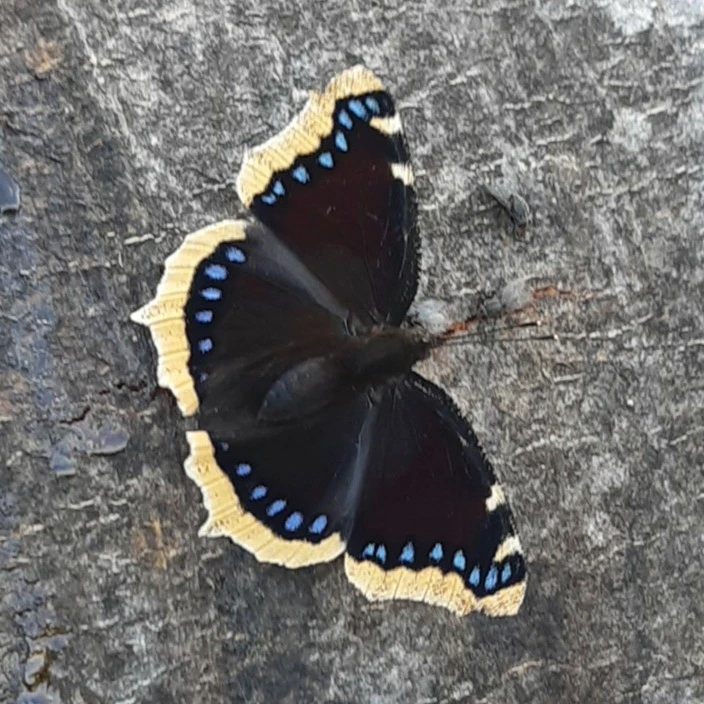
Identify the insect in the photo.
Nymphalis antiopa
